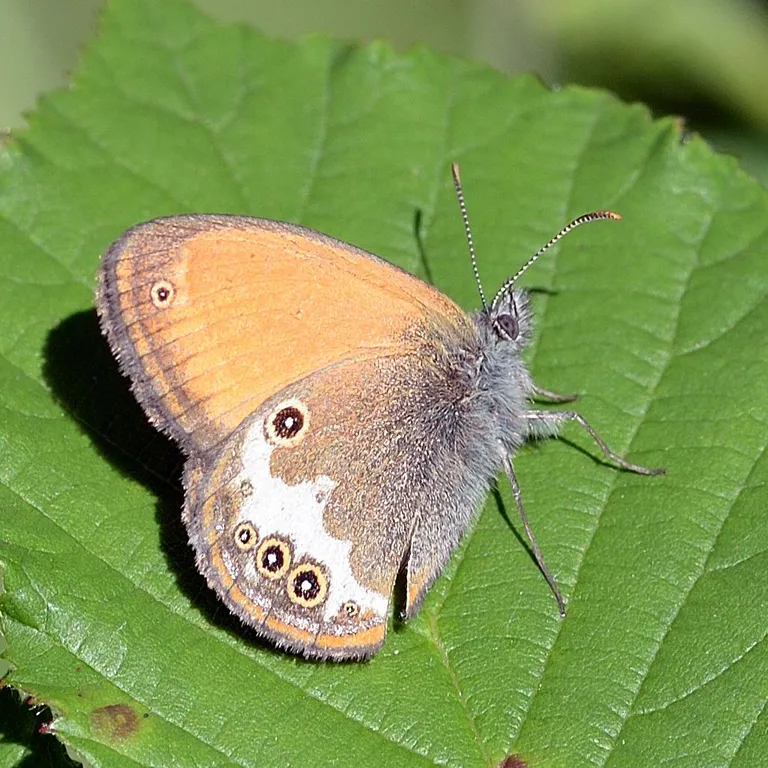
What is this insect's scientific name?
Coenonympha arcania
